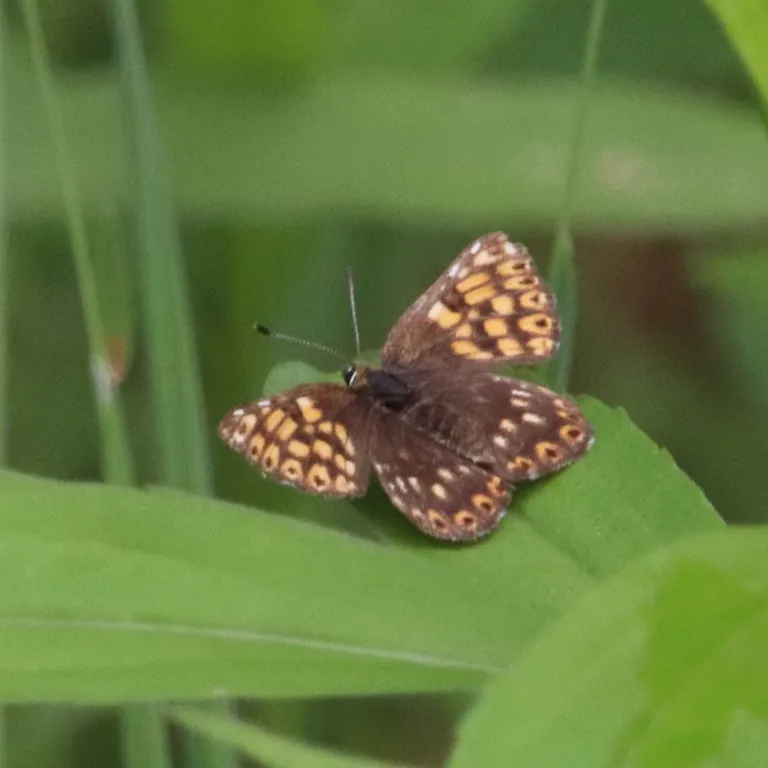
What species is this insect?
Hamearis lucina
